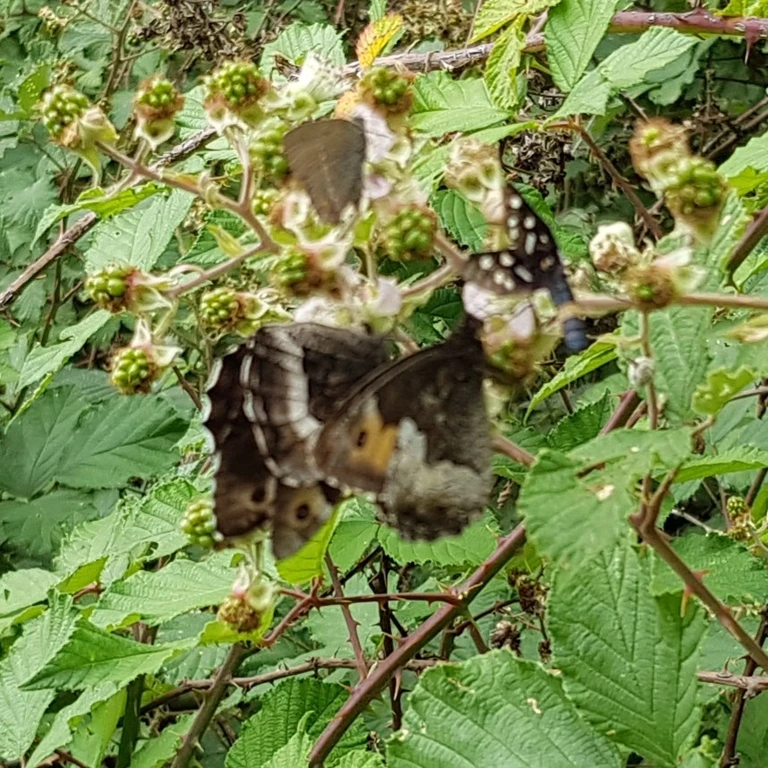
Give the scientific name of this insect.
Hipparchia semele
